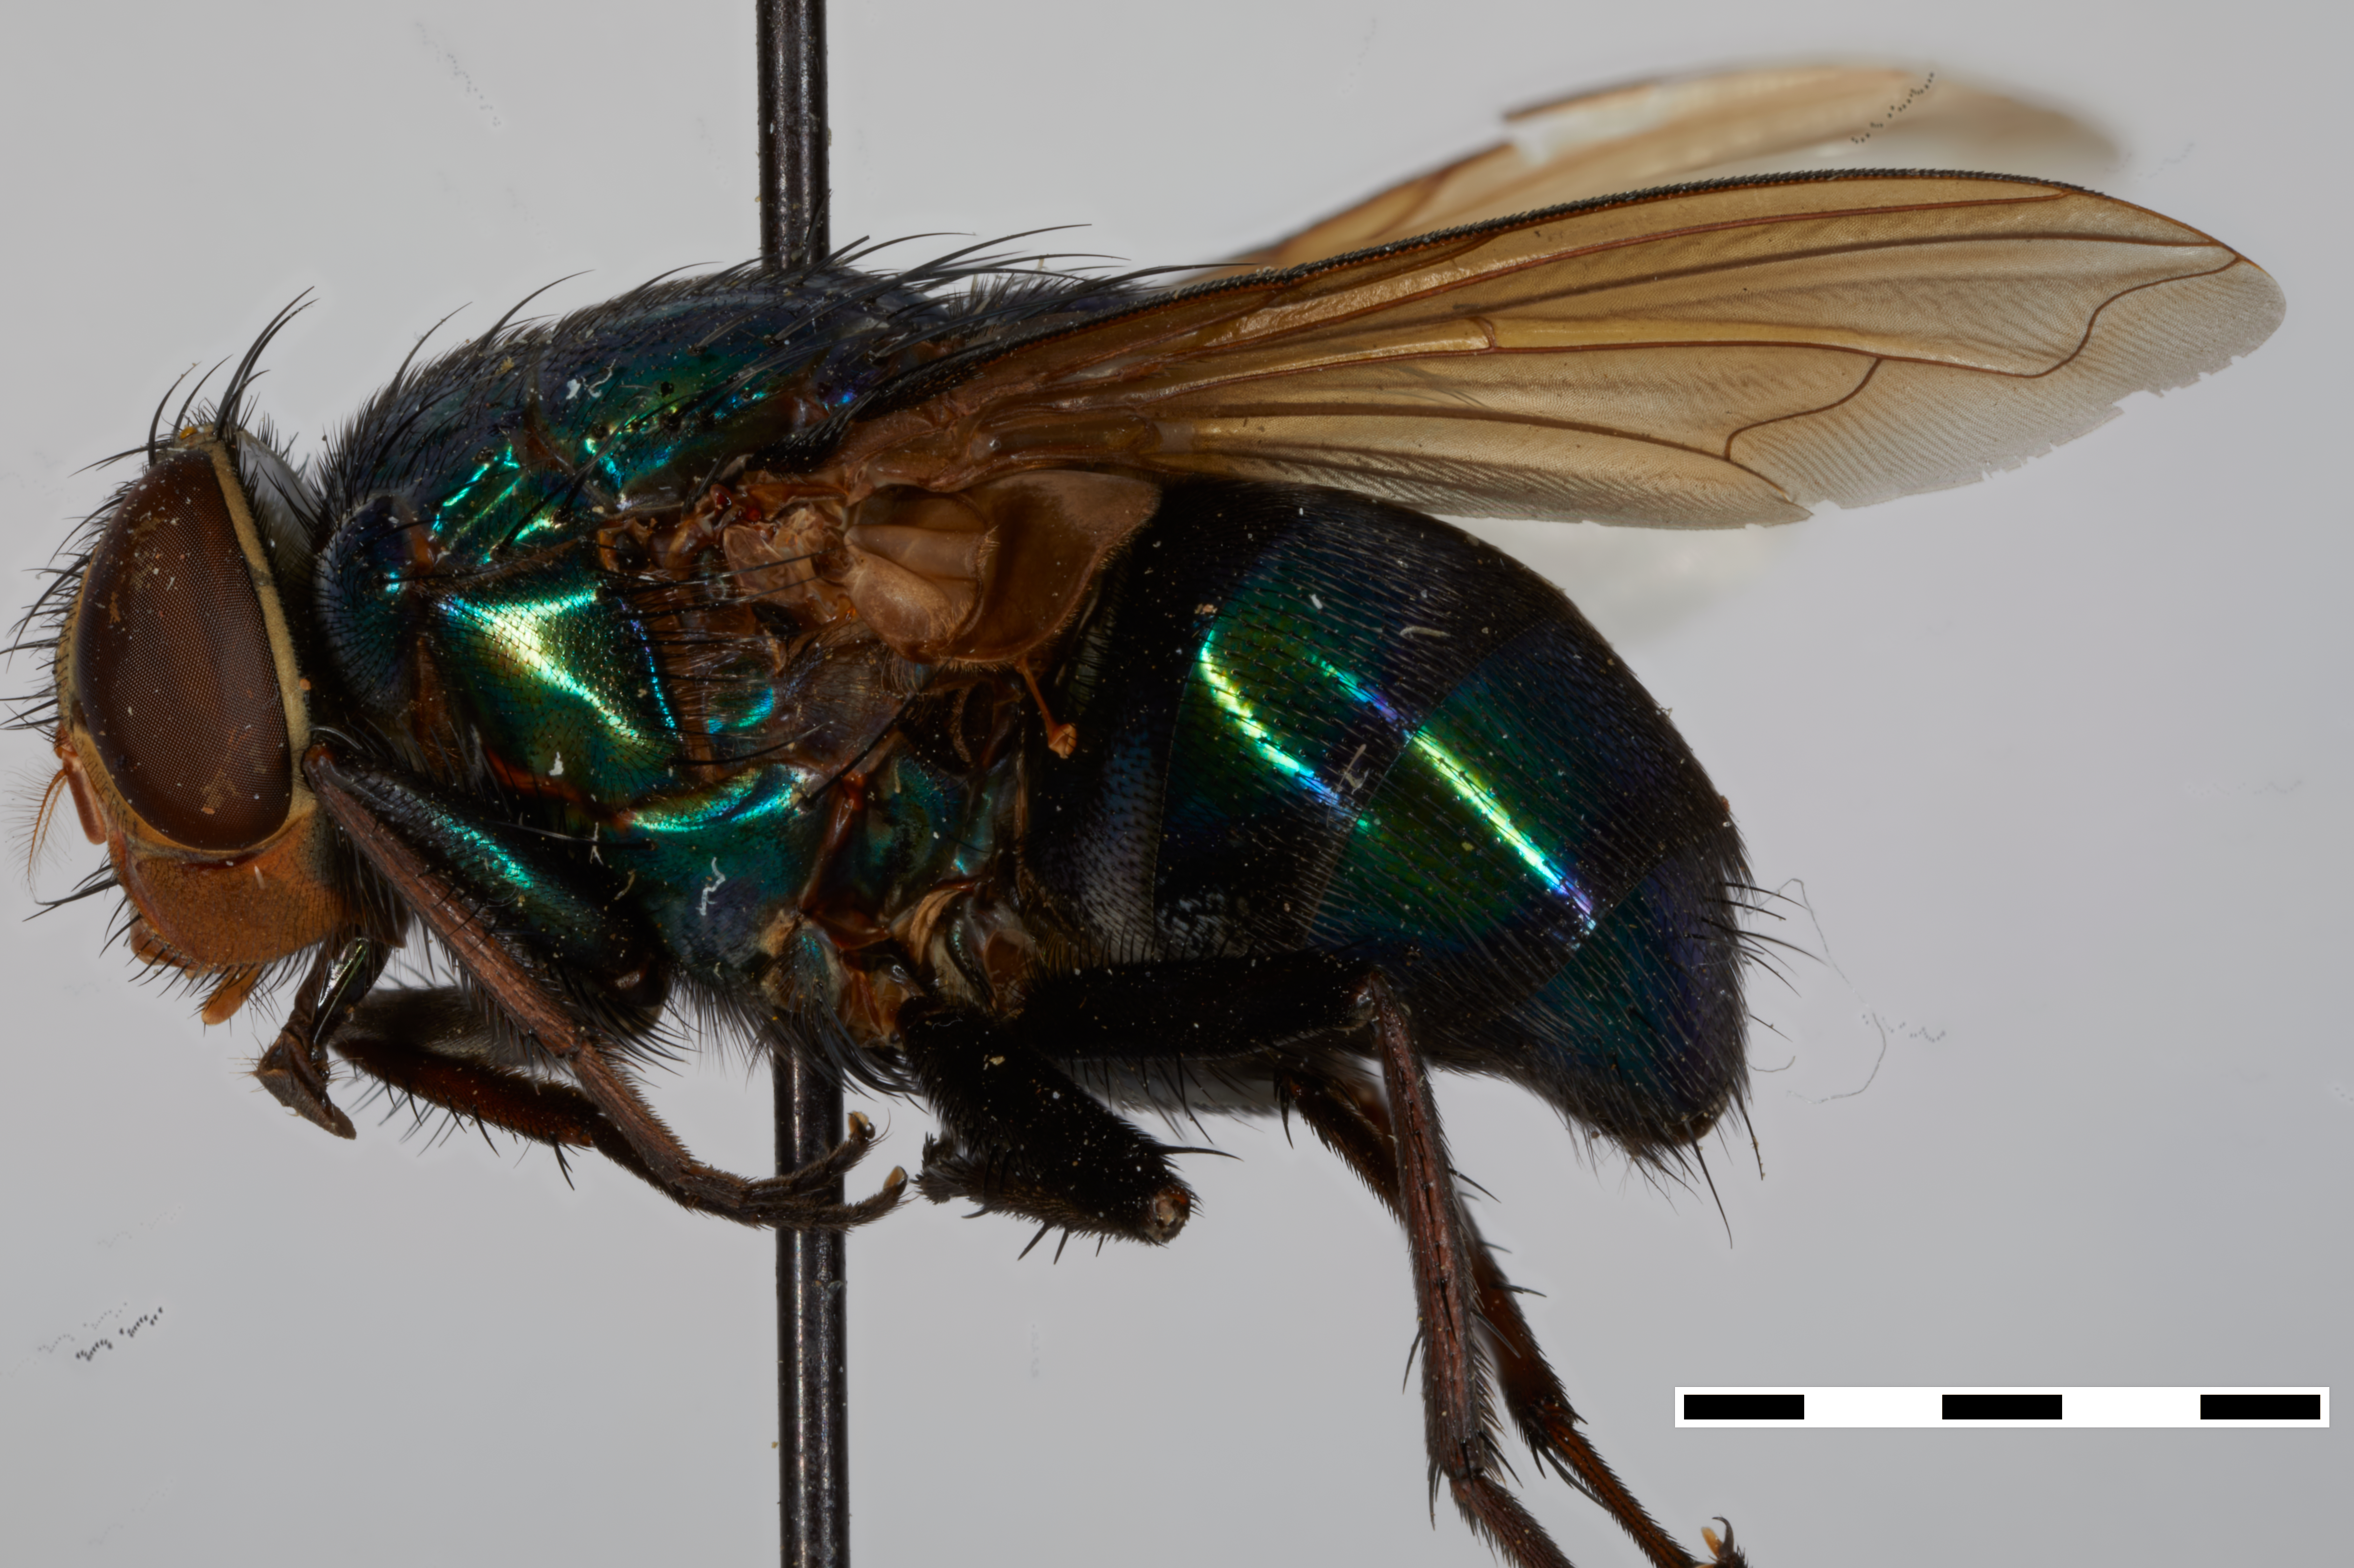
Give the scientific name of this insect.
Isomyia aurifacies
